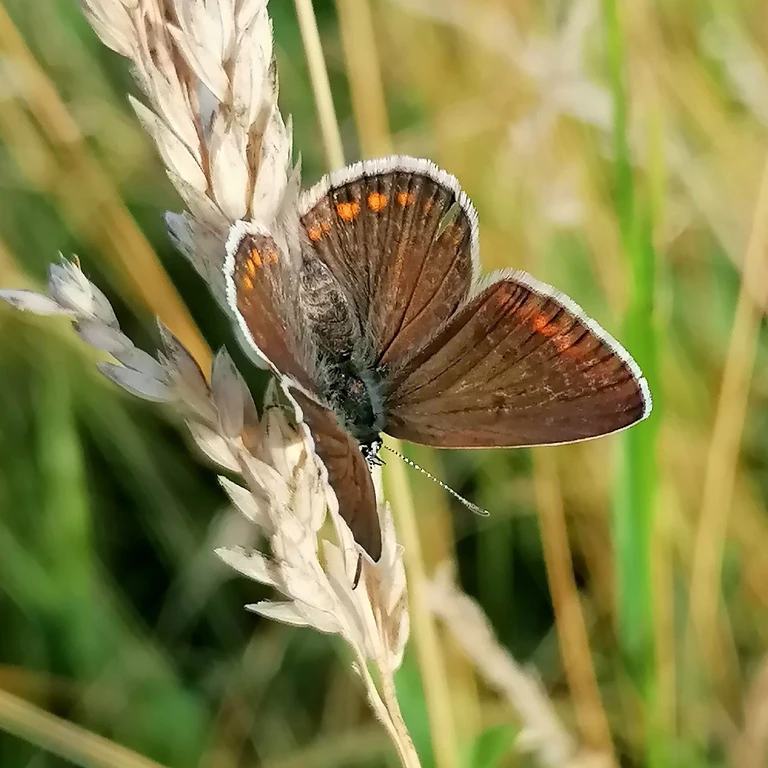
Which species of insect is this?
Polyommatus icarus
